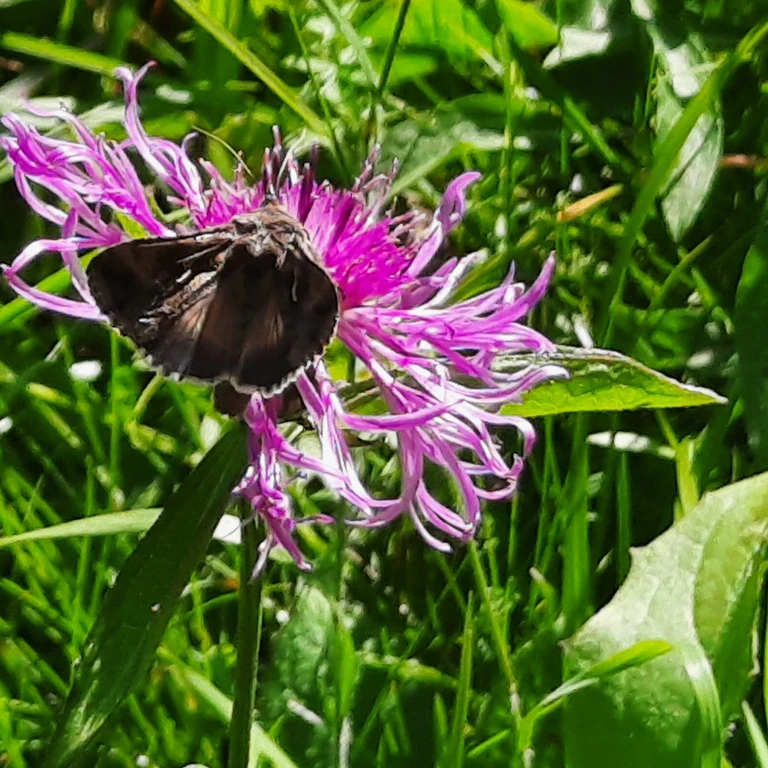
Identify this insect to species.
Autographa gamma
